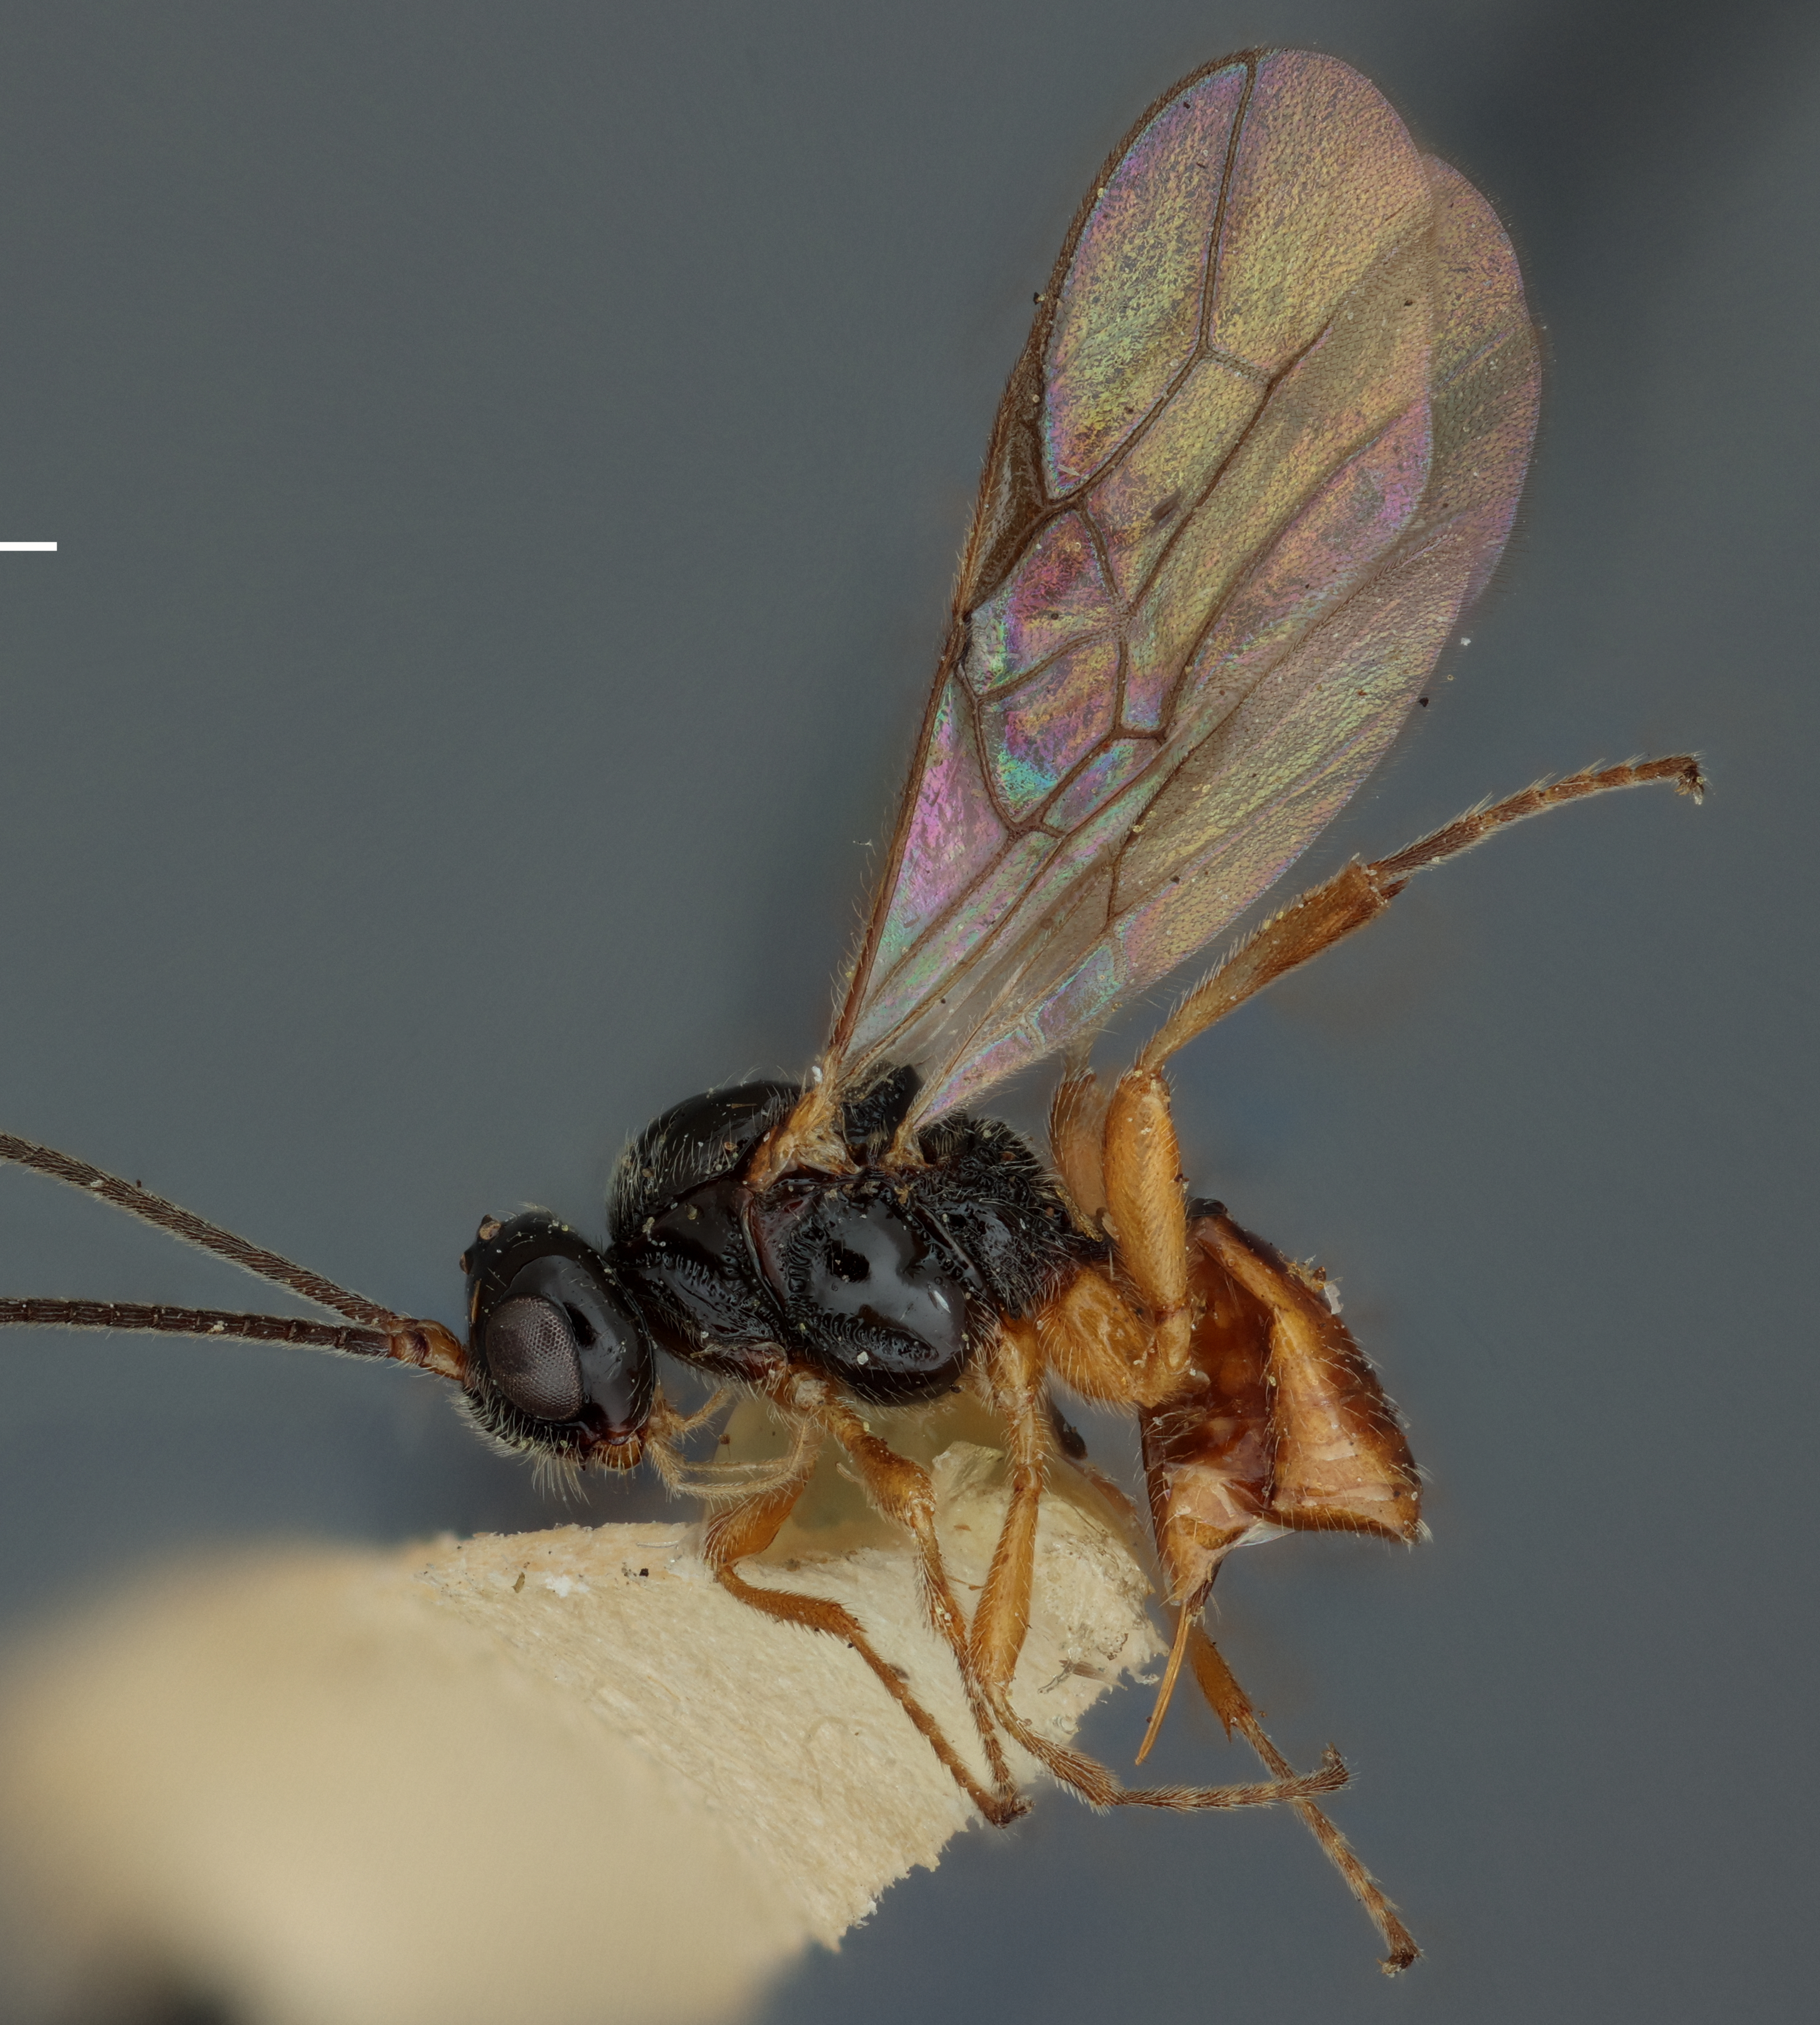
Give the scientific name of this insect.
Opius malivorellae
